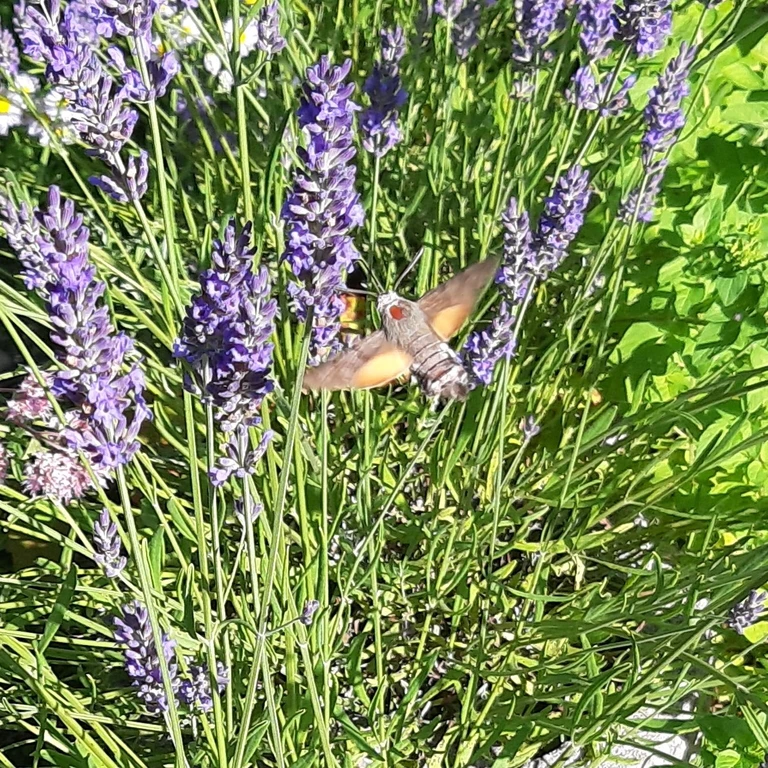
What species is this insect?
Macroglossum stellatarum
